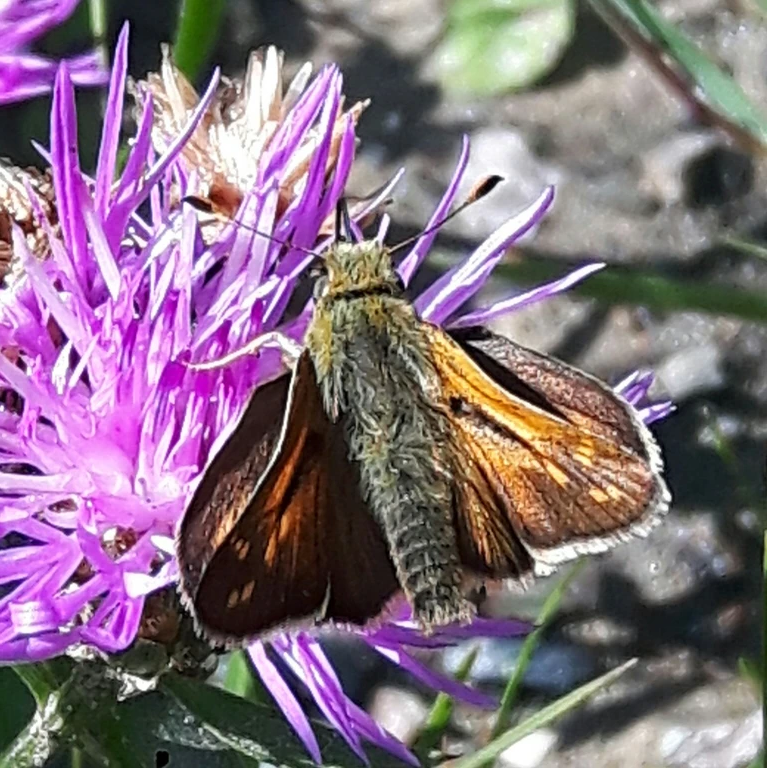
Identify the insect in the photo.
Hesperia comma
